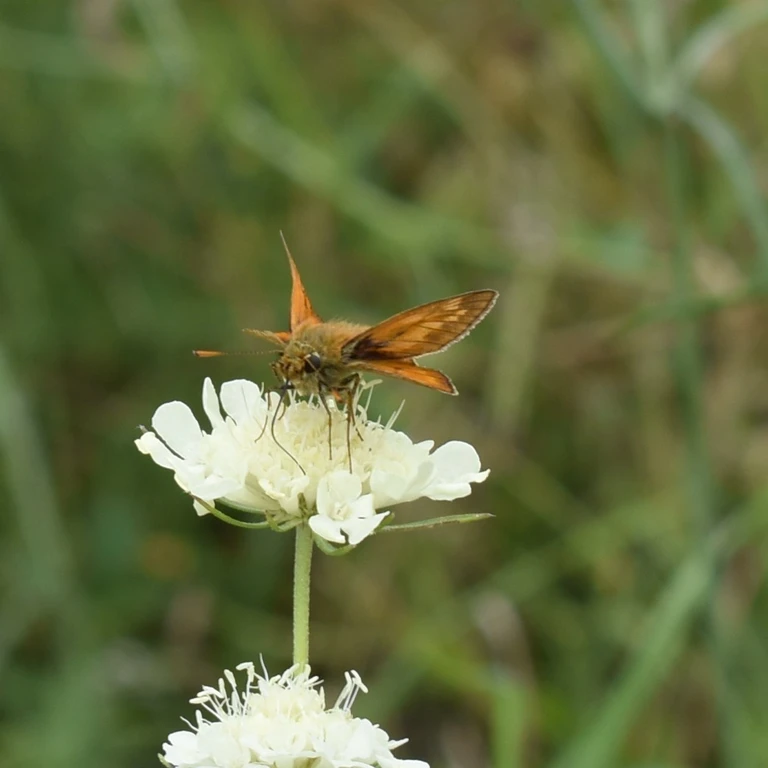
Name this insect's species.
Ochlodes sylvanus (also Ochlodes venata)
